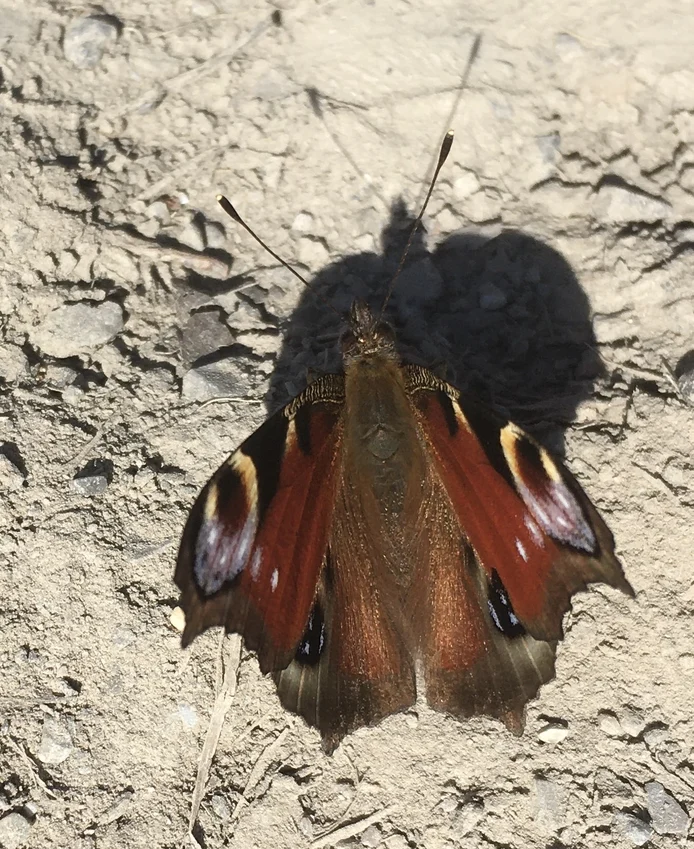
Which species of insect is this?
Aglais io
